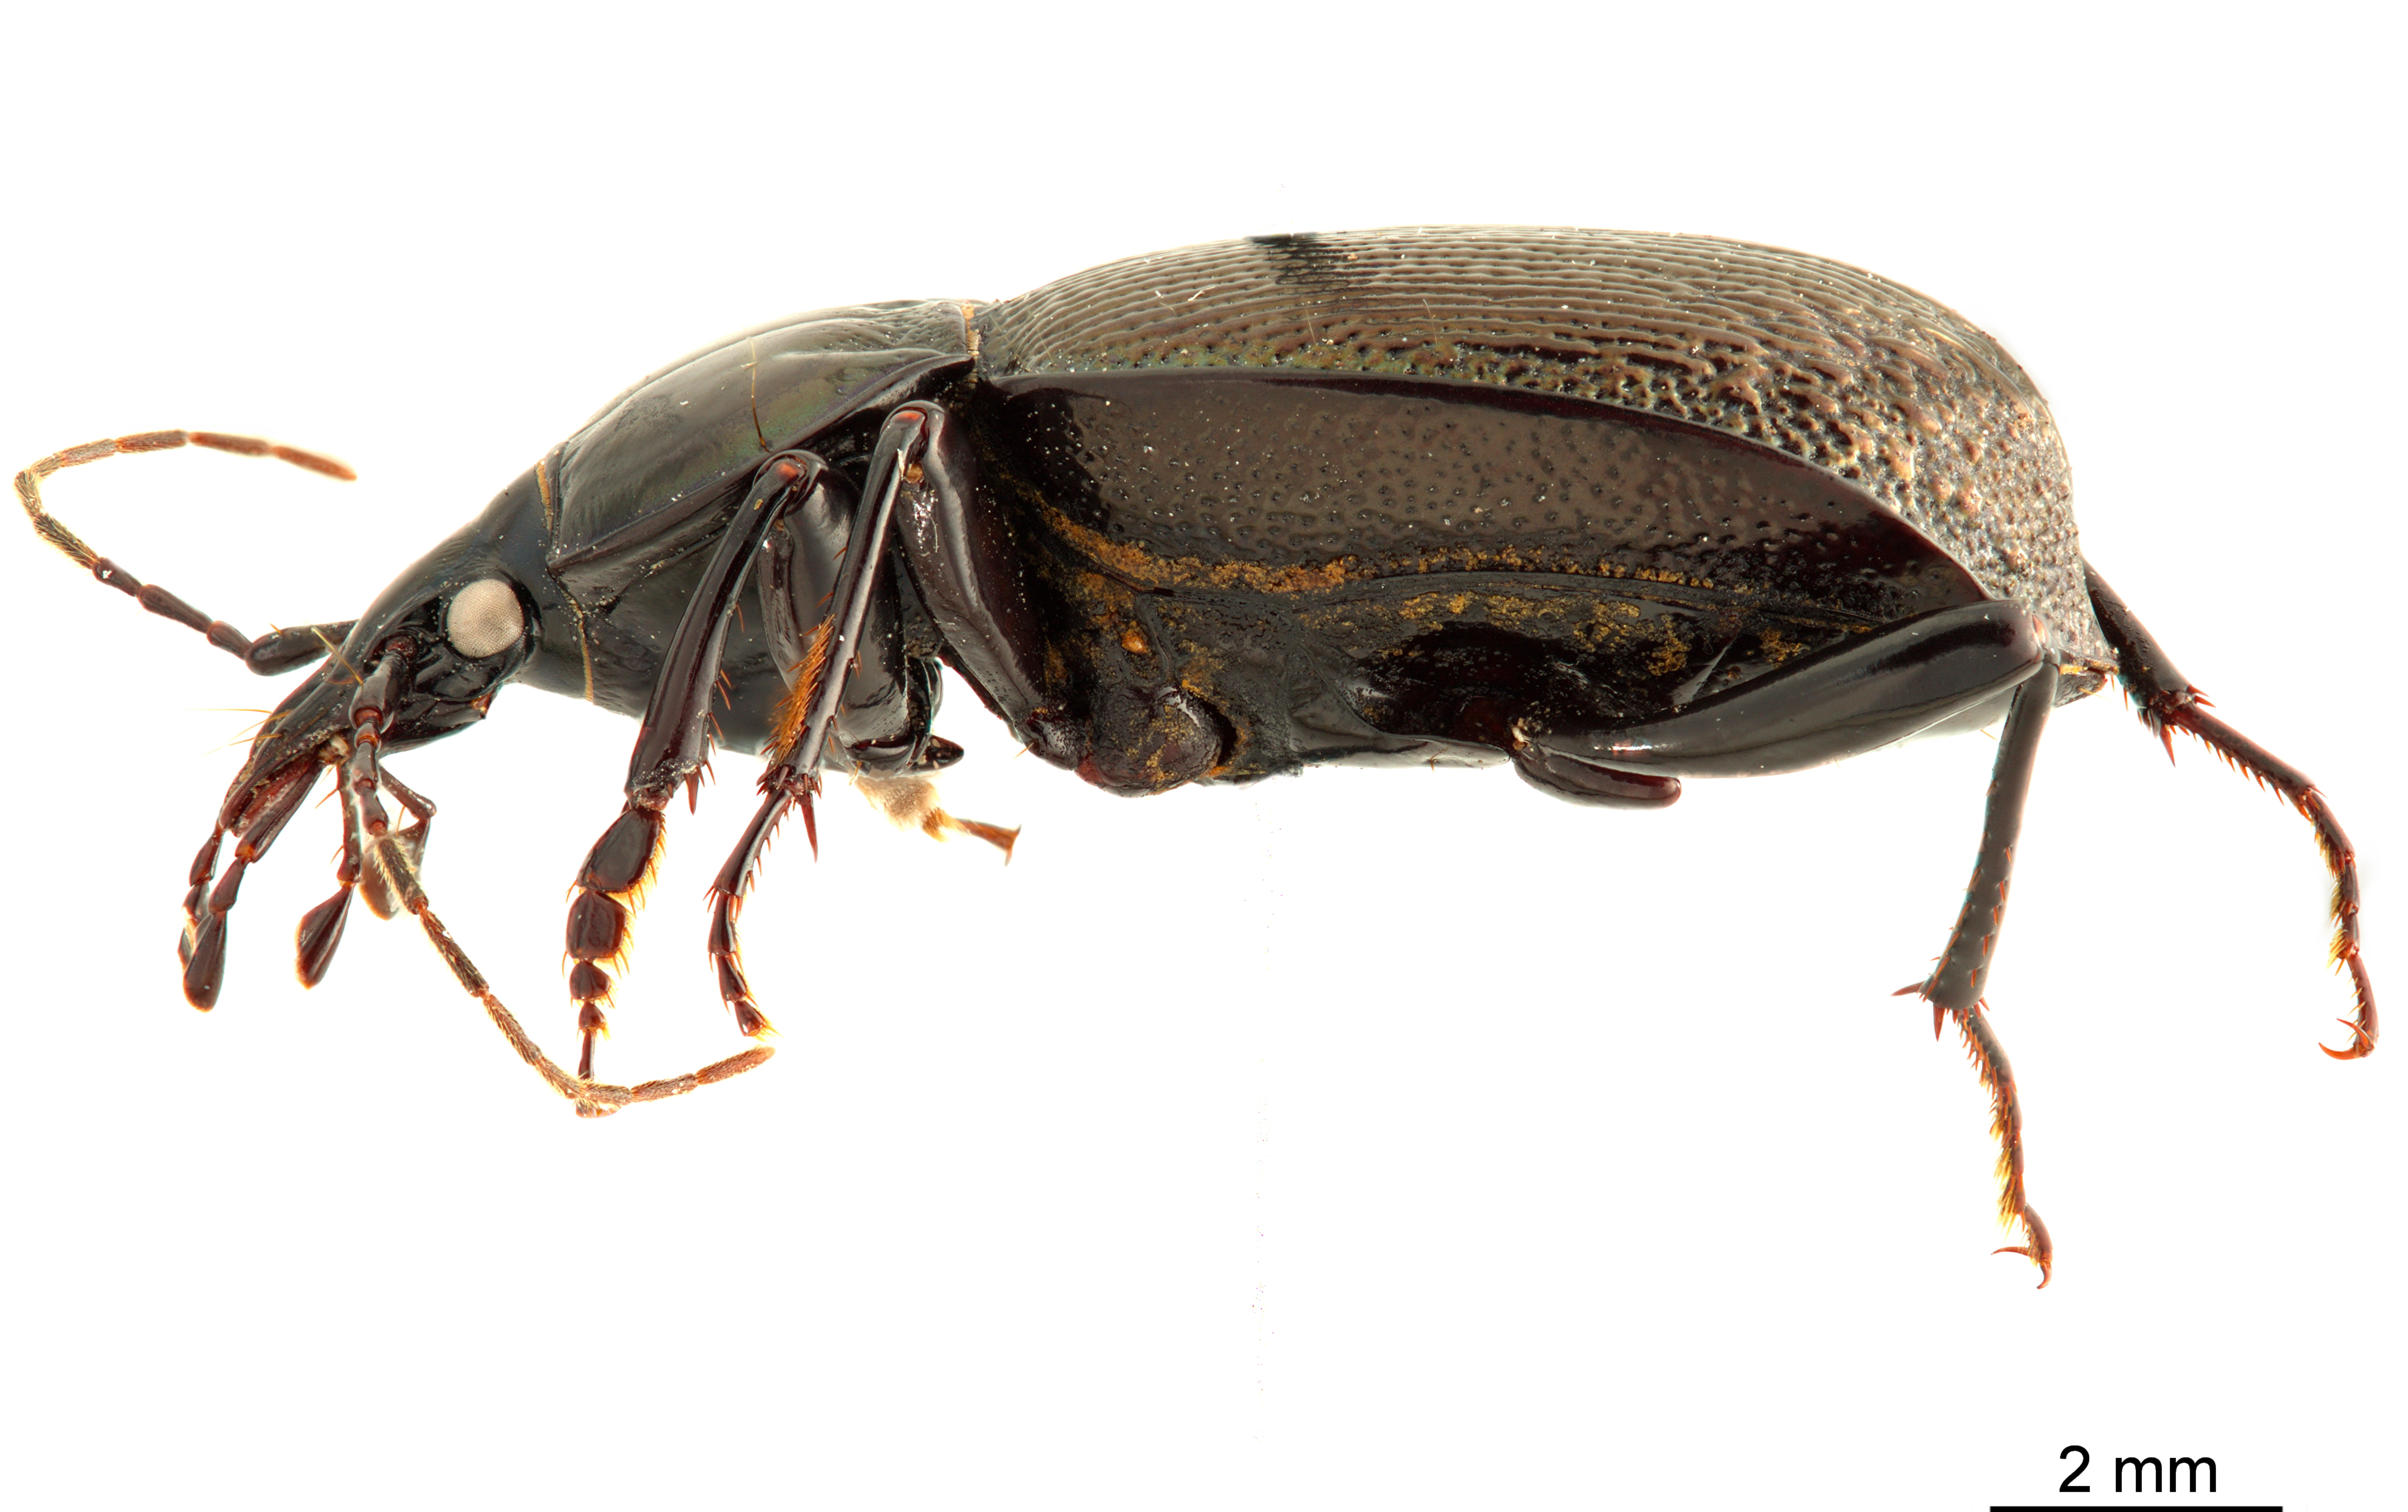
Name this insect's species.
Sphaeoderus lecontei (also Sphaeroderus stenostomus)
